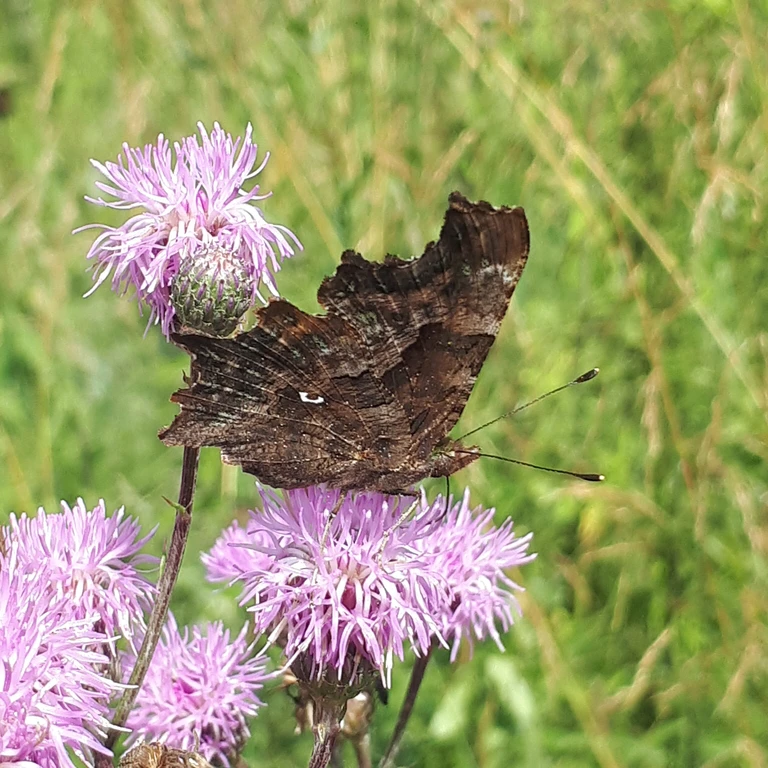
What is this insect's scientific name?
Polygonia c-album
